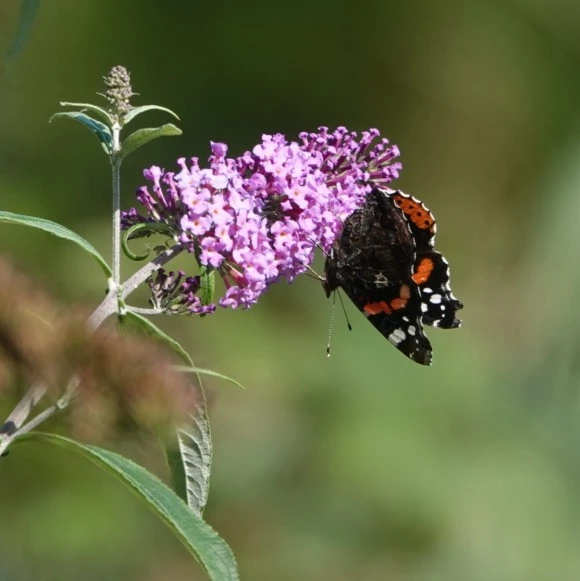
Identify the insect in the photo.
Vanessa atalanta
